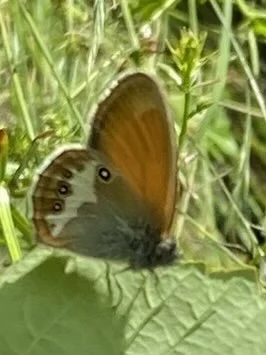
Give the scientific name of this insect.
Coenonympha arcania
